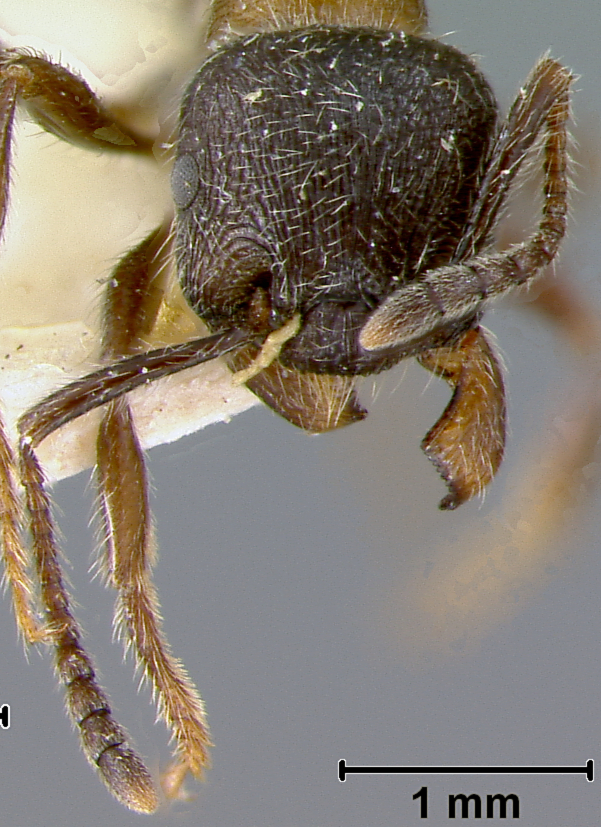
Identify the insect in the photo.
Aphaenogaster calderoni
